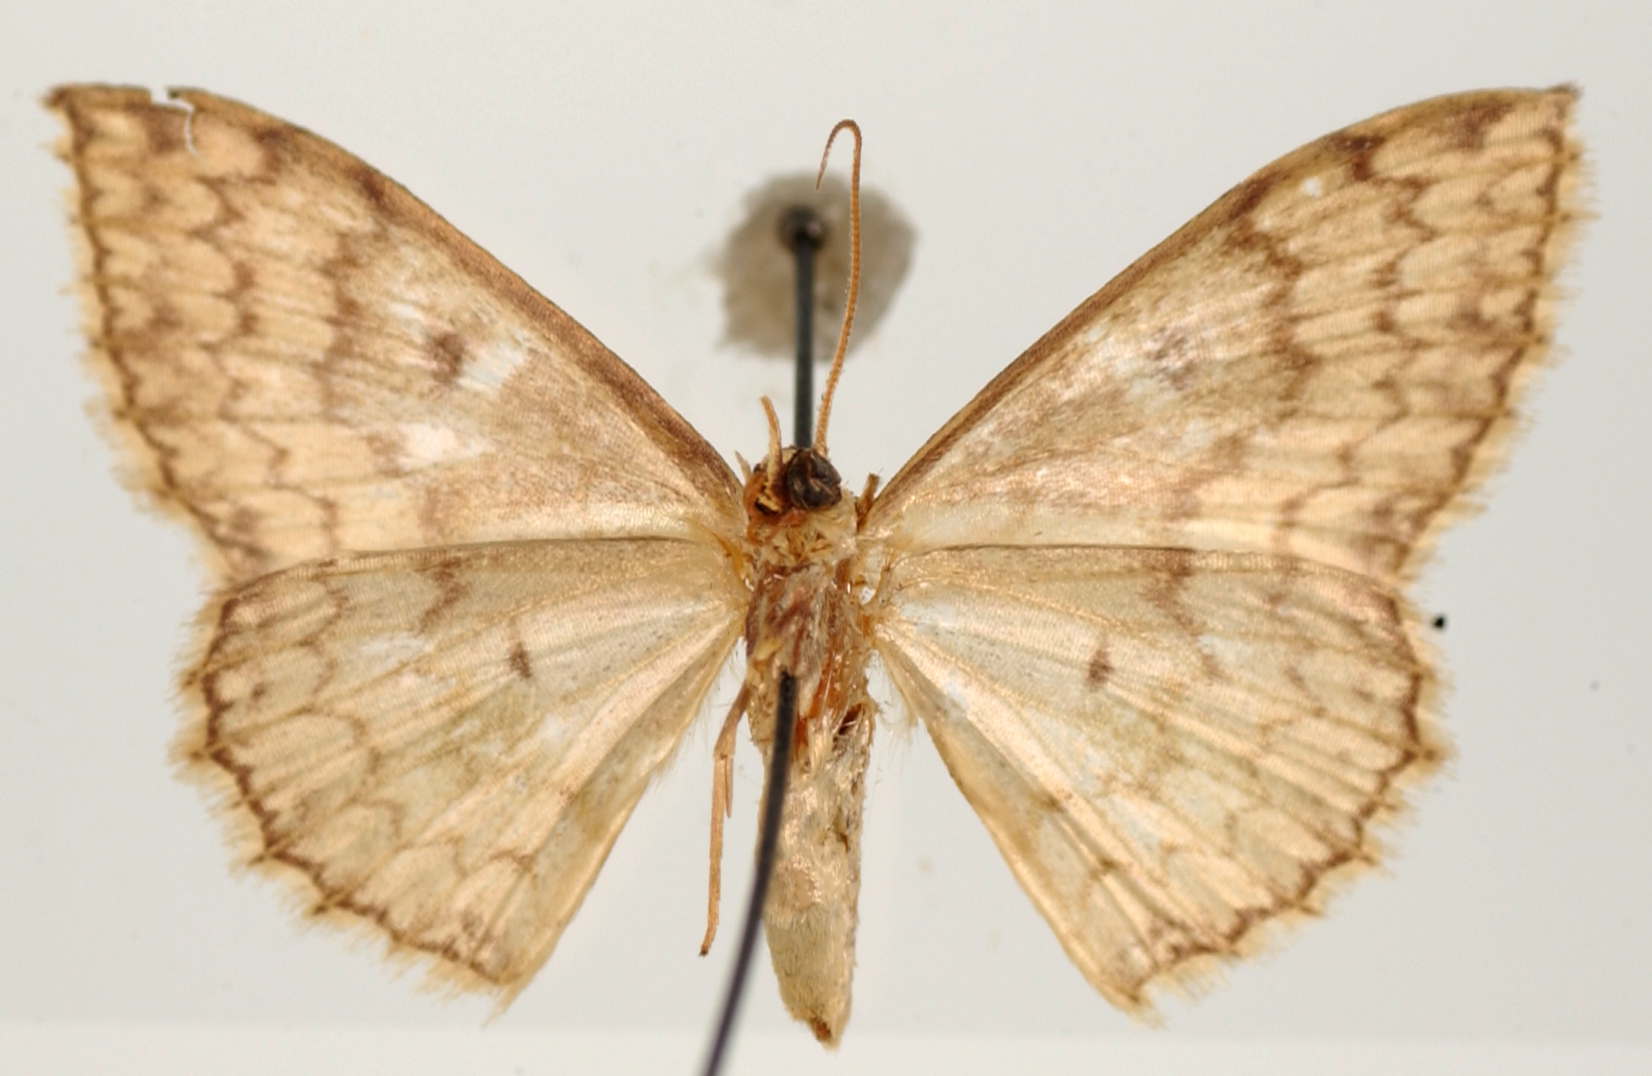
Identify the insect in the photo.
Heterephyra testacea
